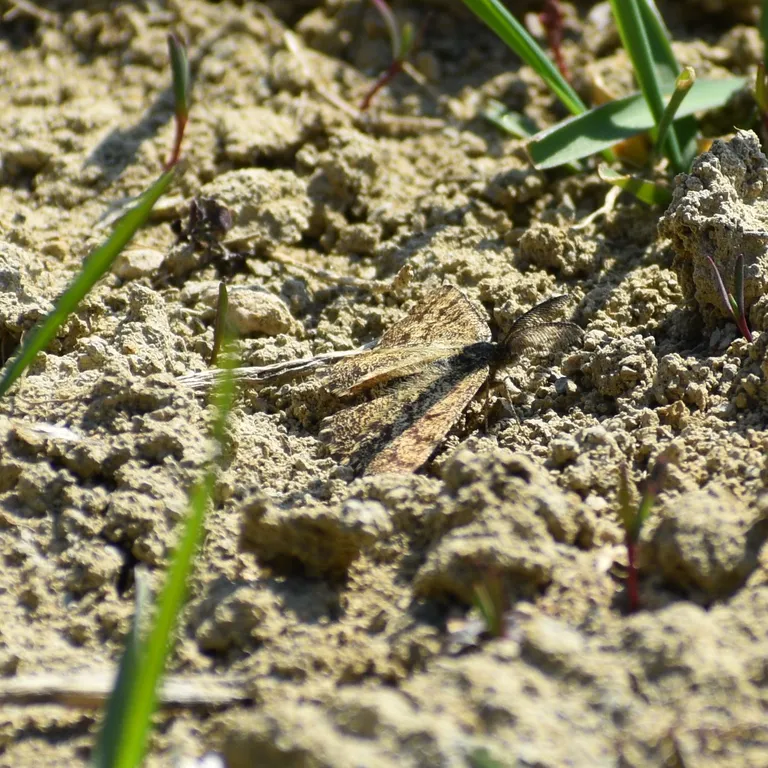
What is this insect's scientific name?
Ematurga atomaria
